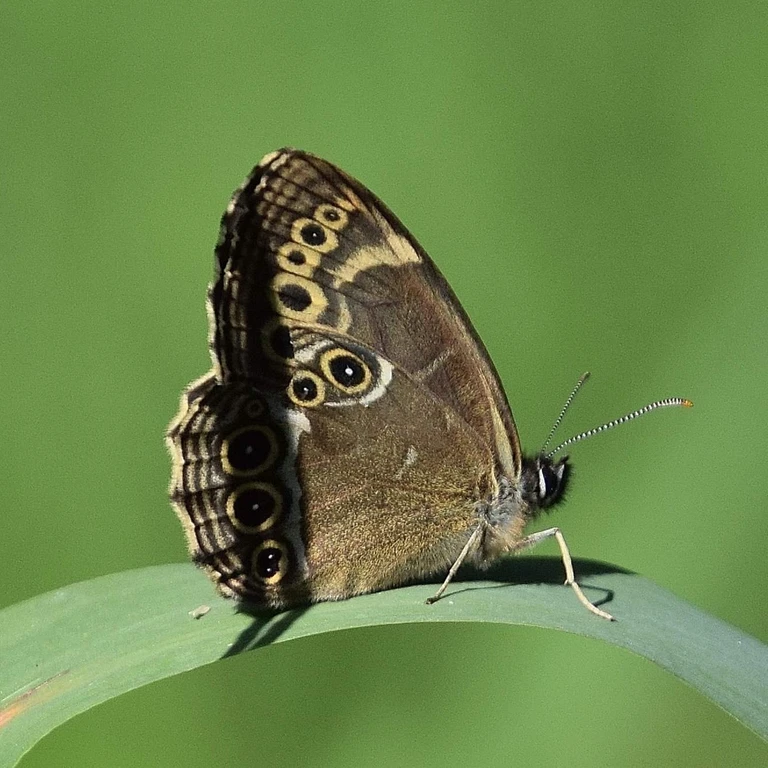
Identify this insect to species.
Lopinga achine (also Pararge achine)
